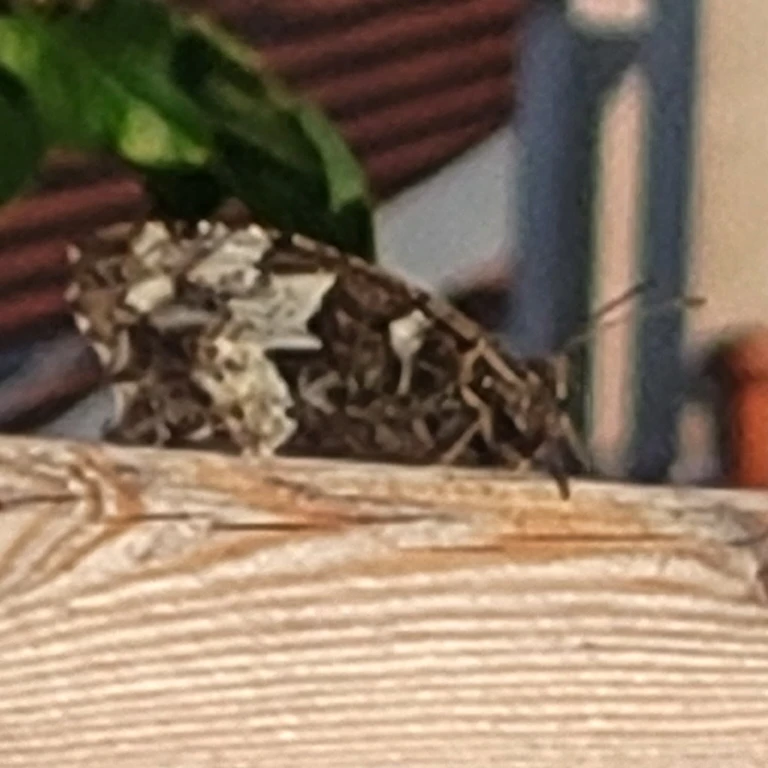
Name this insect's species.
Brintesia circe
